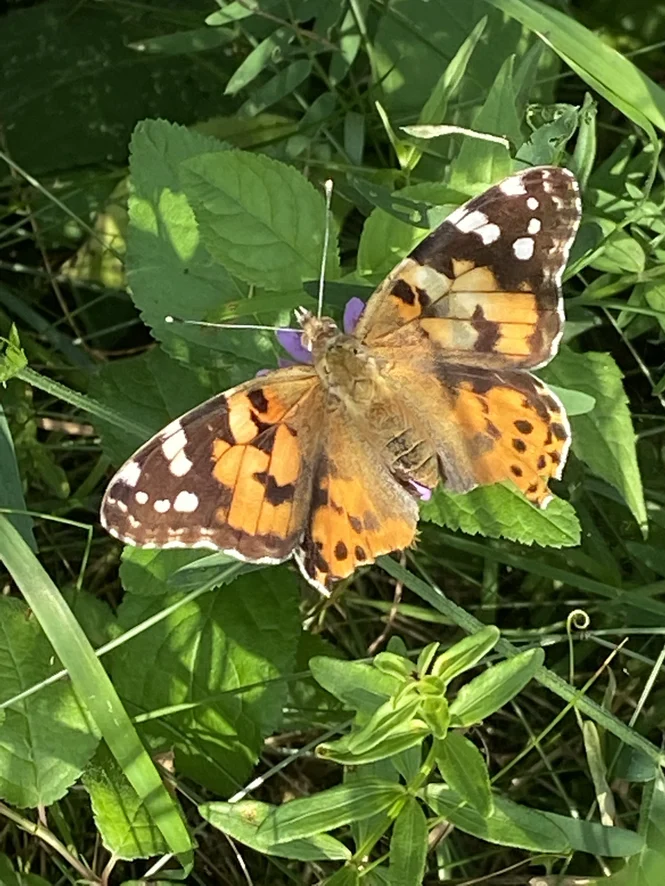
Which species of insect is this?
Vanessa cardui
